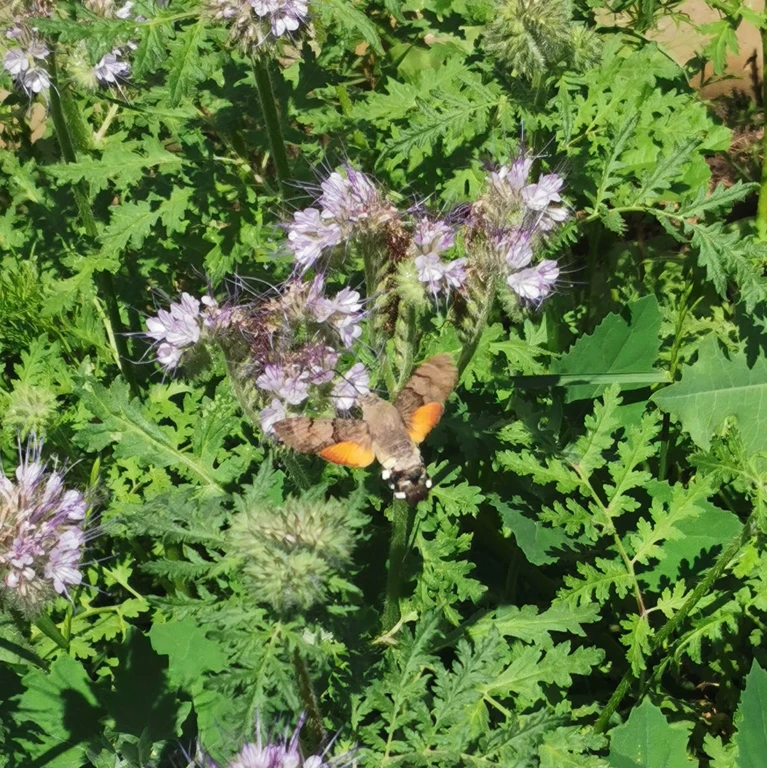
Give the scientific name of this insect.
Macroglossum stellatarum
